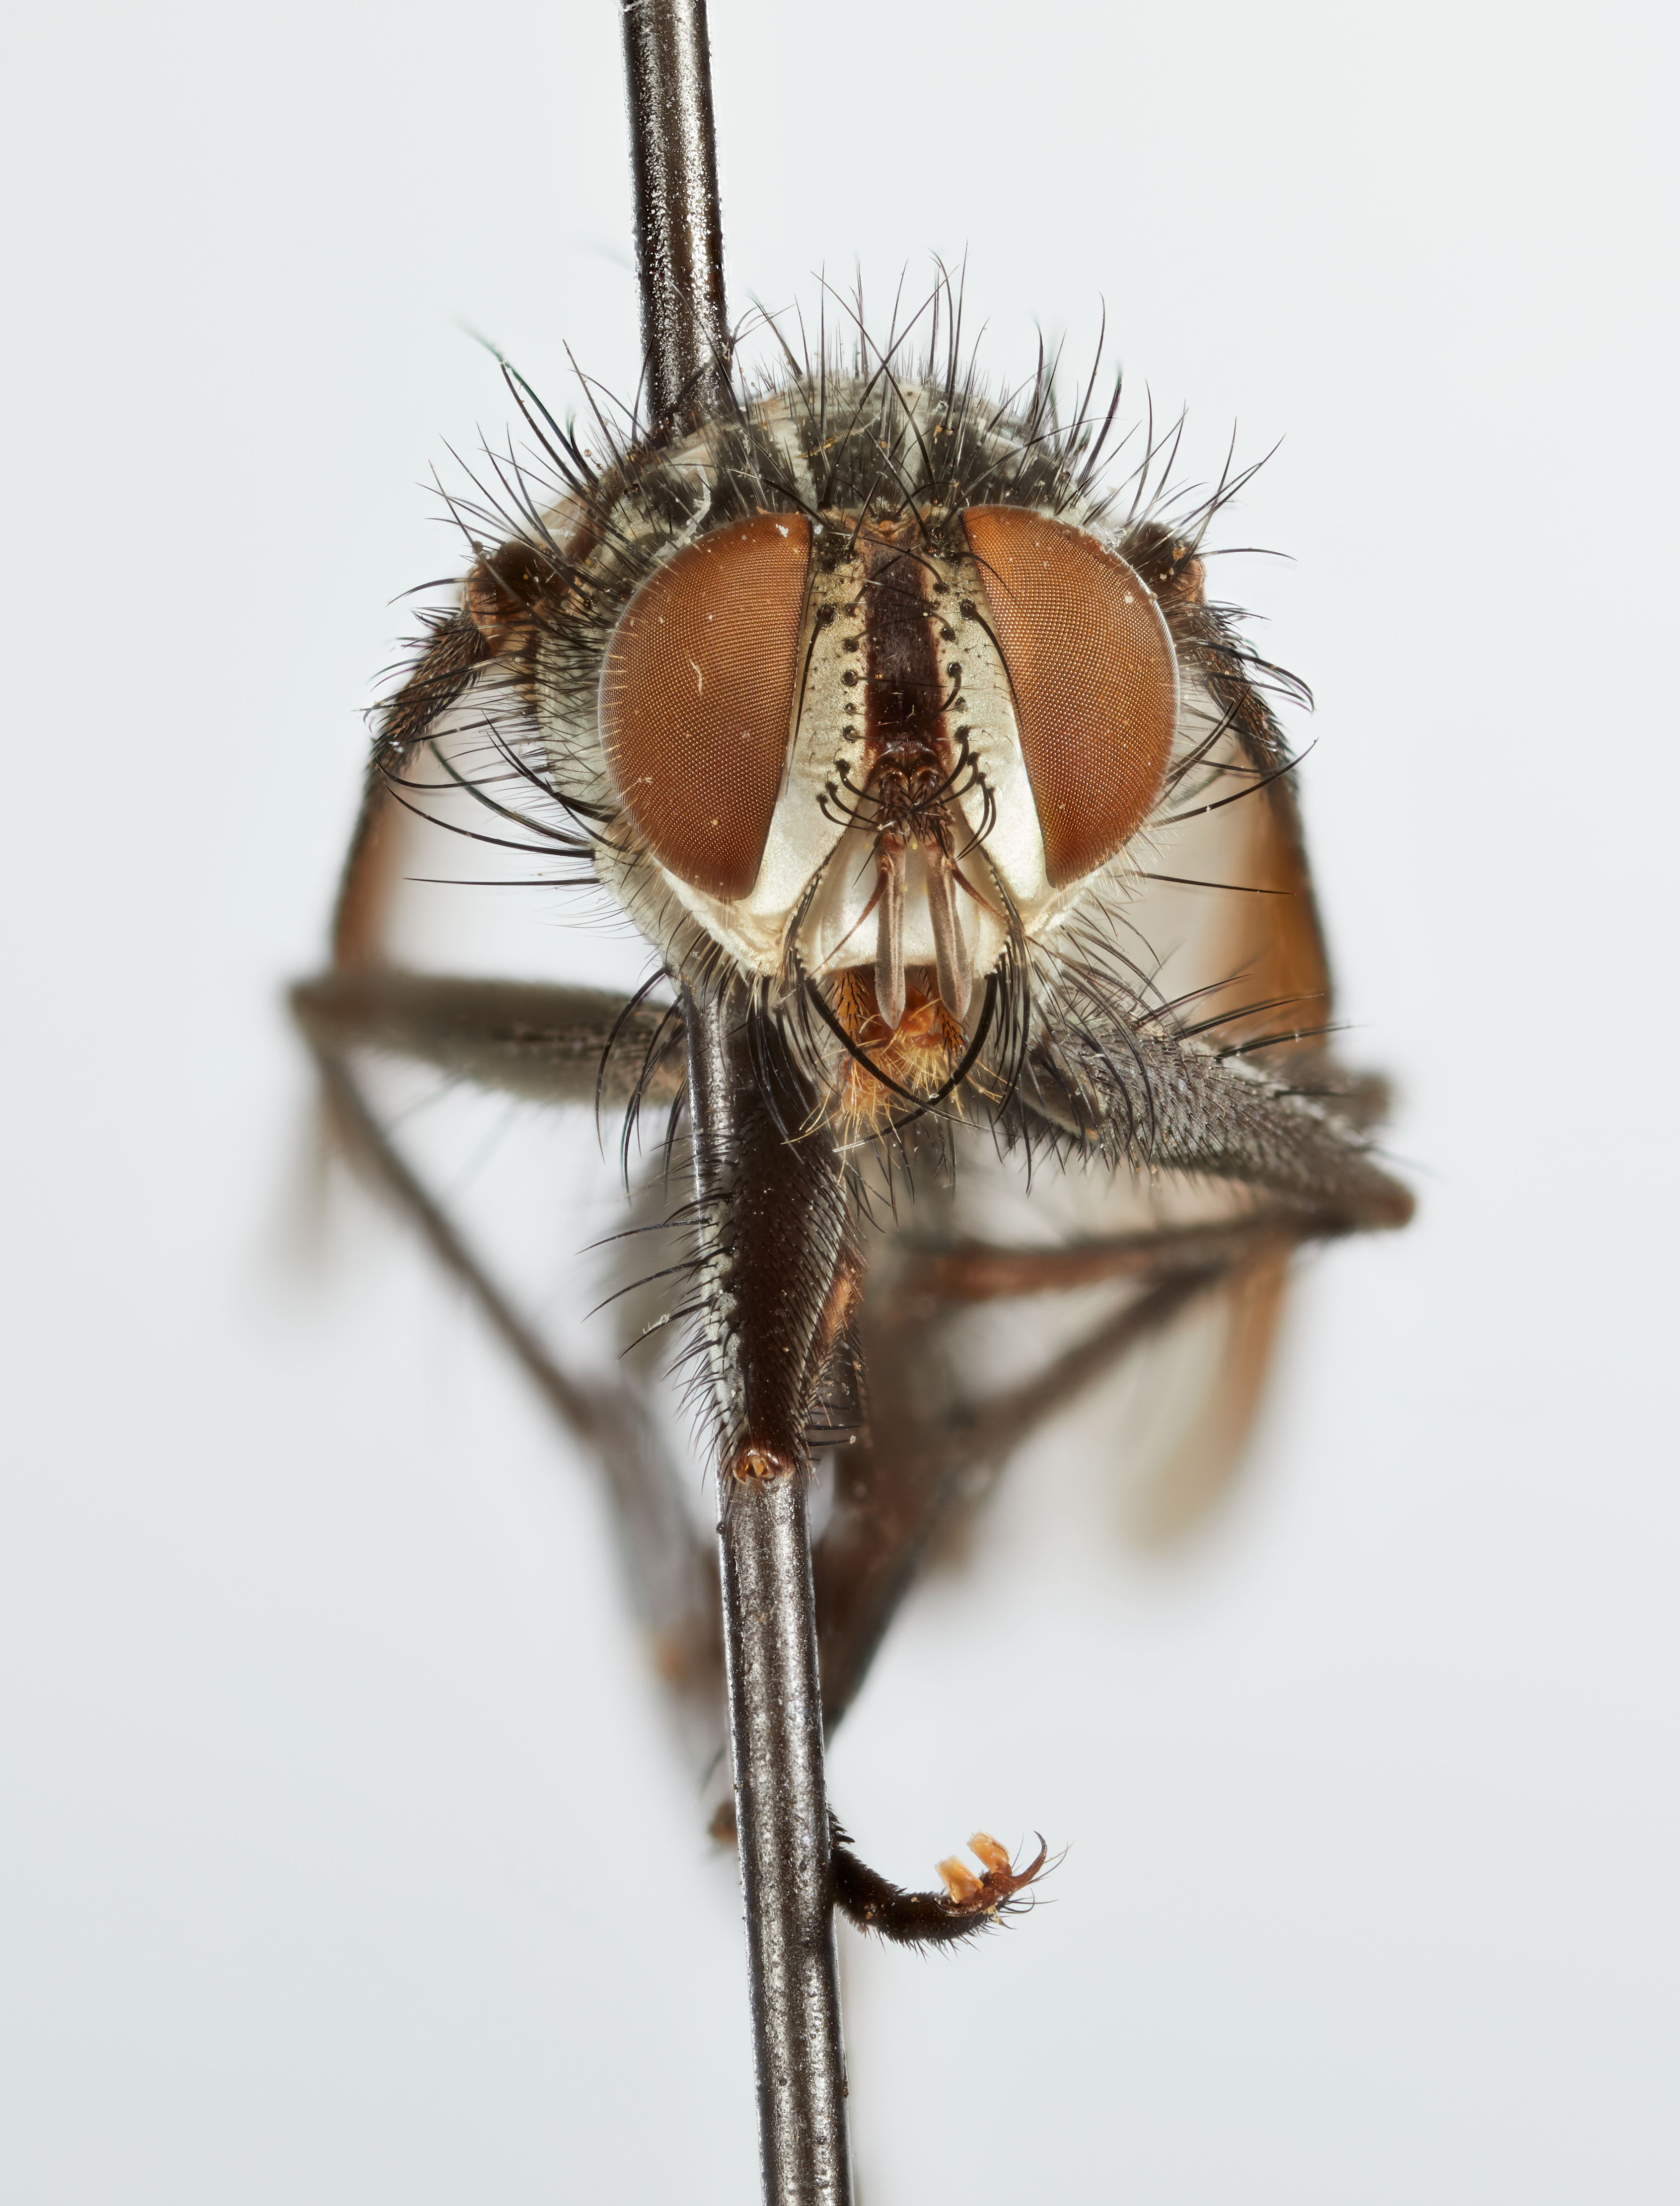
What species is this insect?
Asilidotachina elongata
